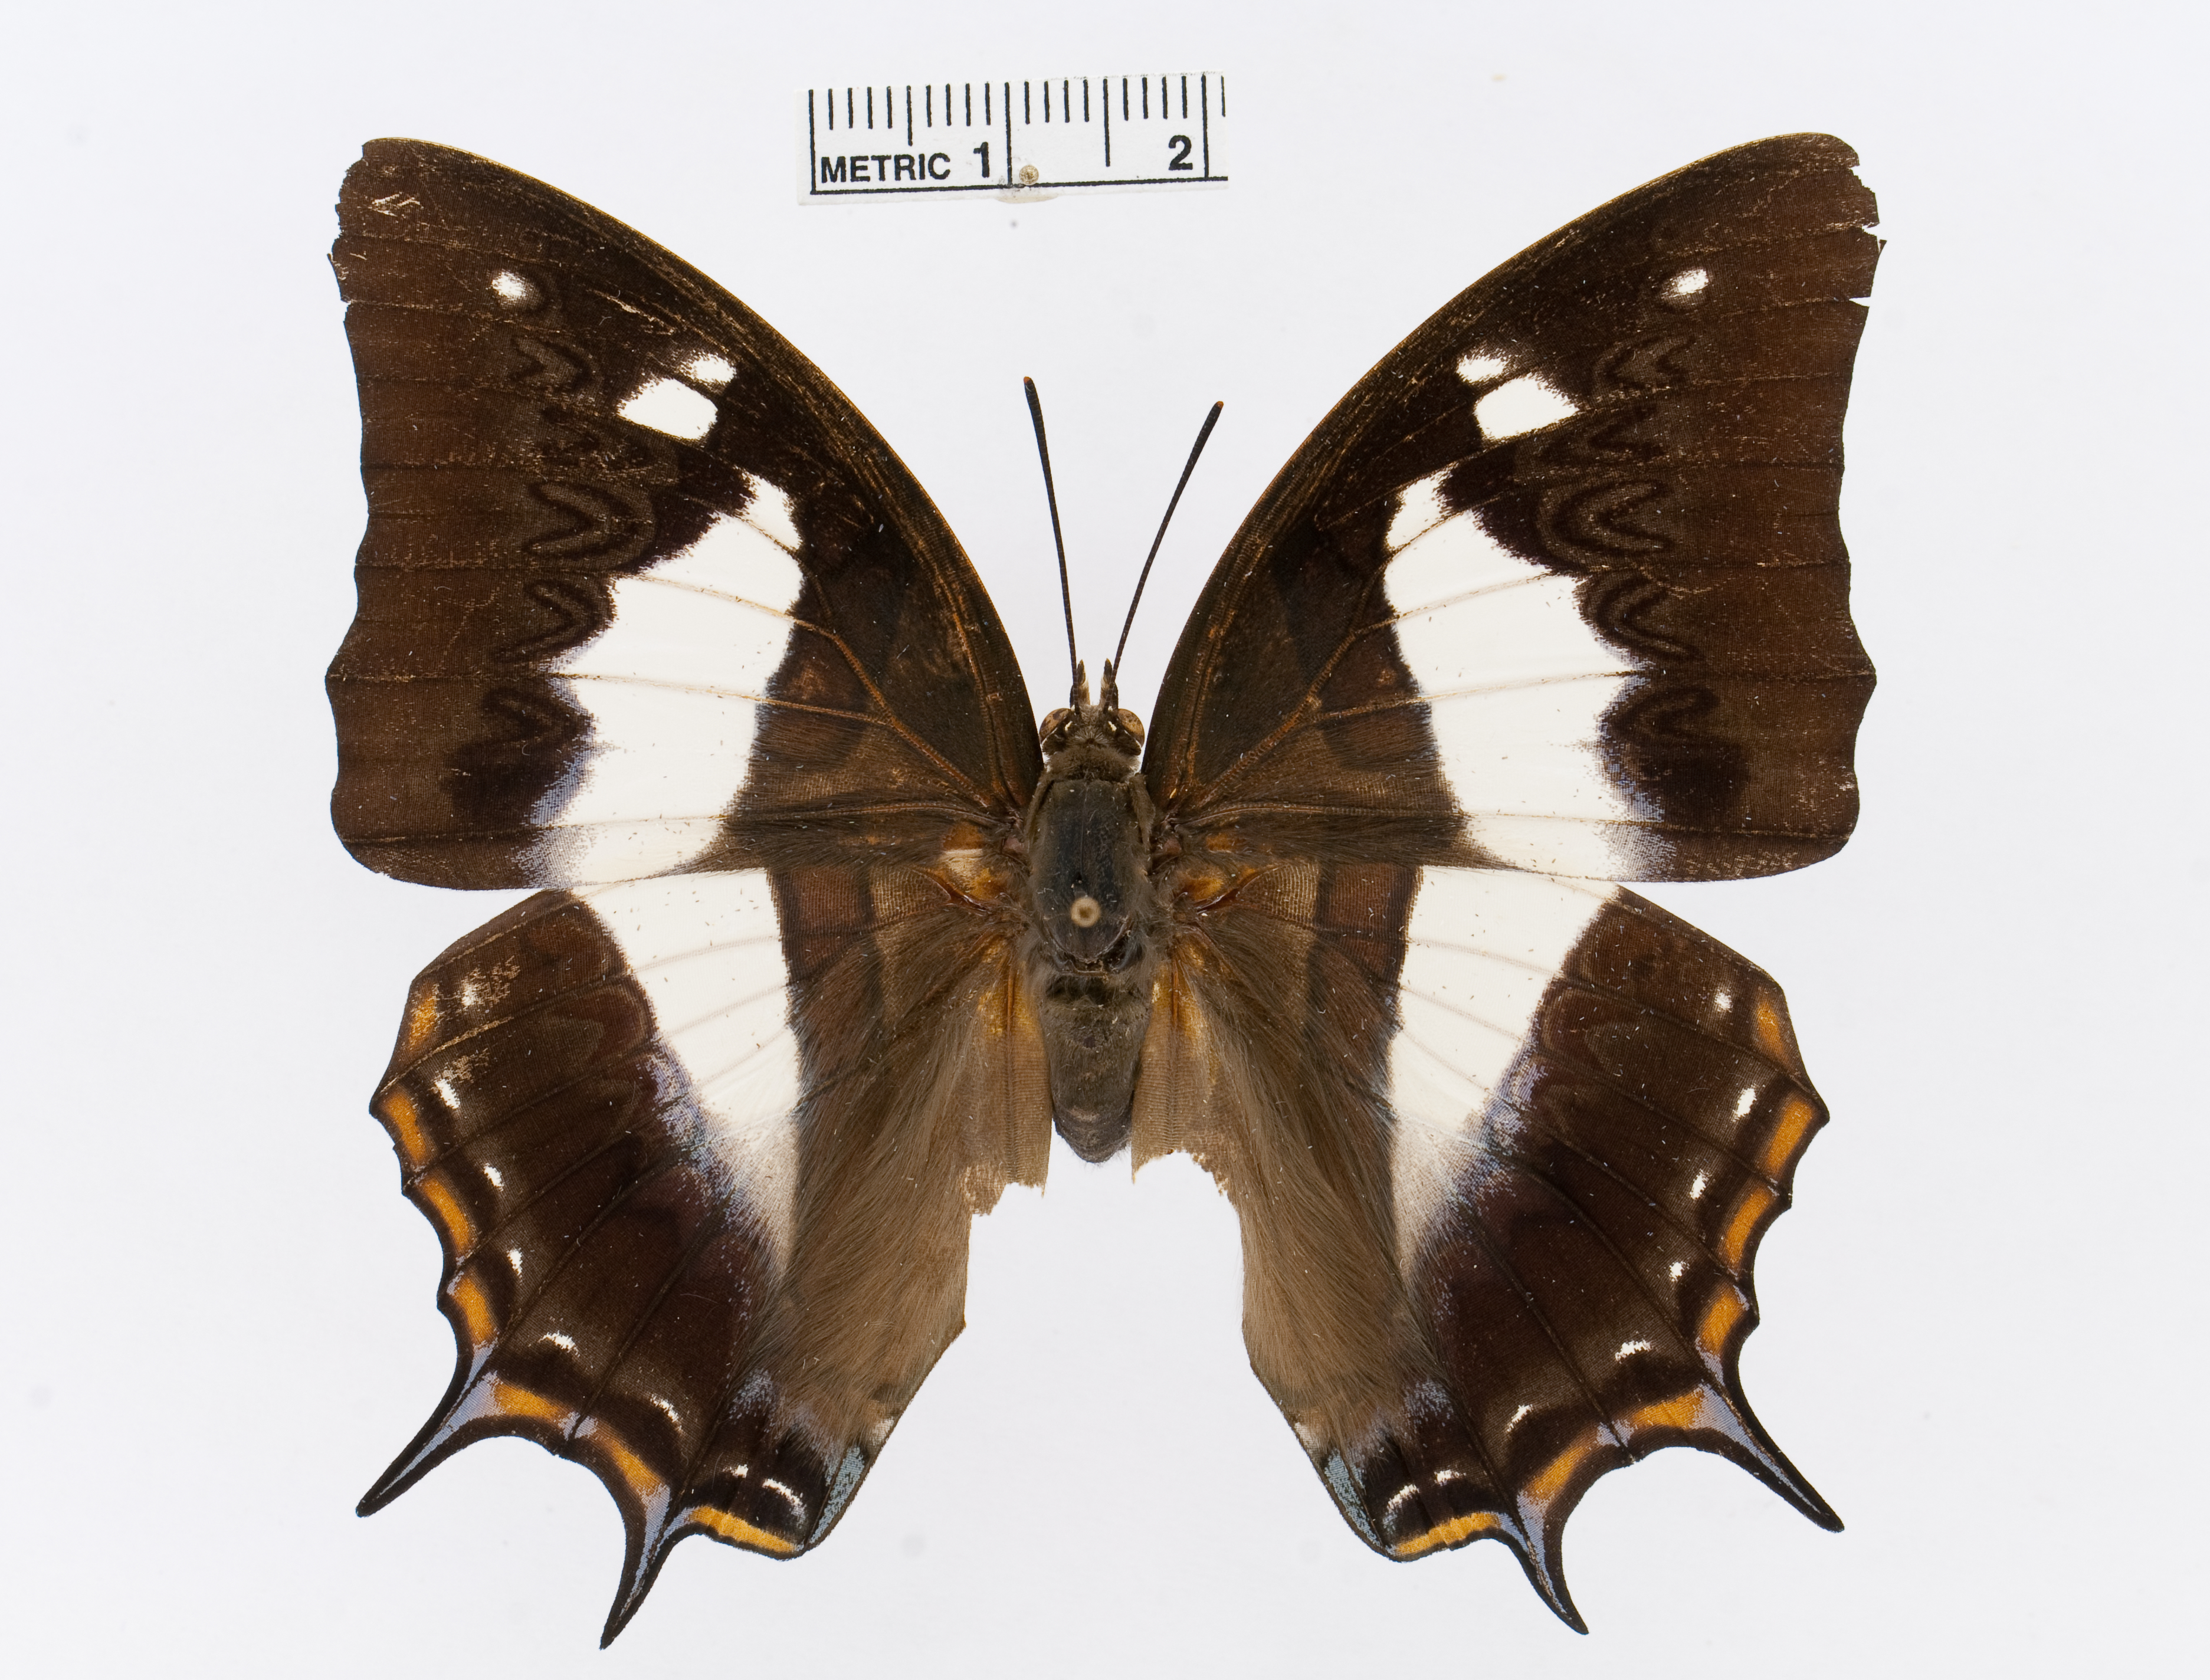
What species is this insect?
Polyura schreiber
